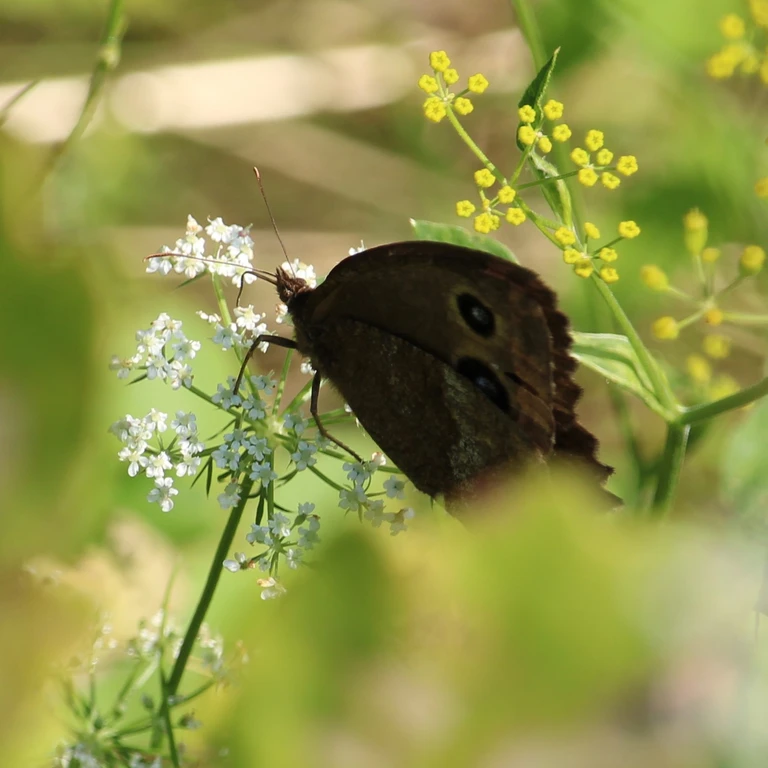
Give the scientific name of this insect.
Minois dryas
